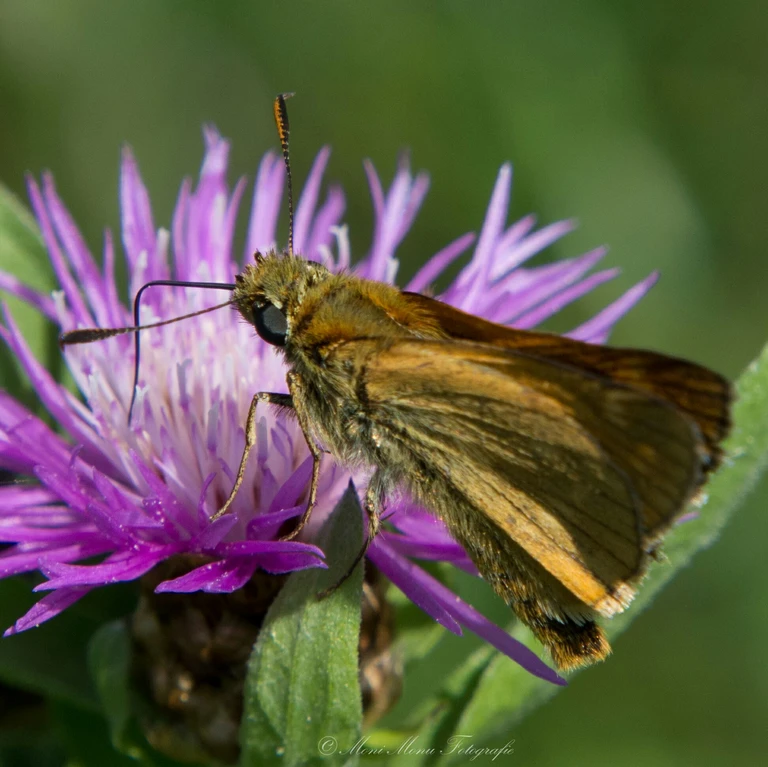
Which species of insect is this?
Ochlodes sylvanus (also Ochlodes venata)
